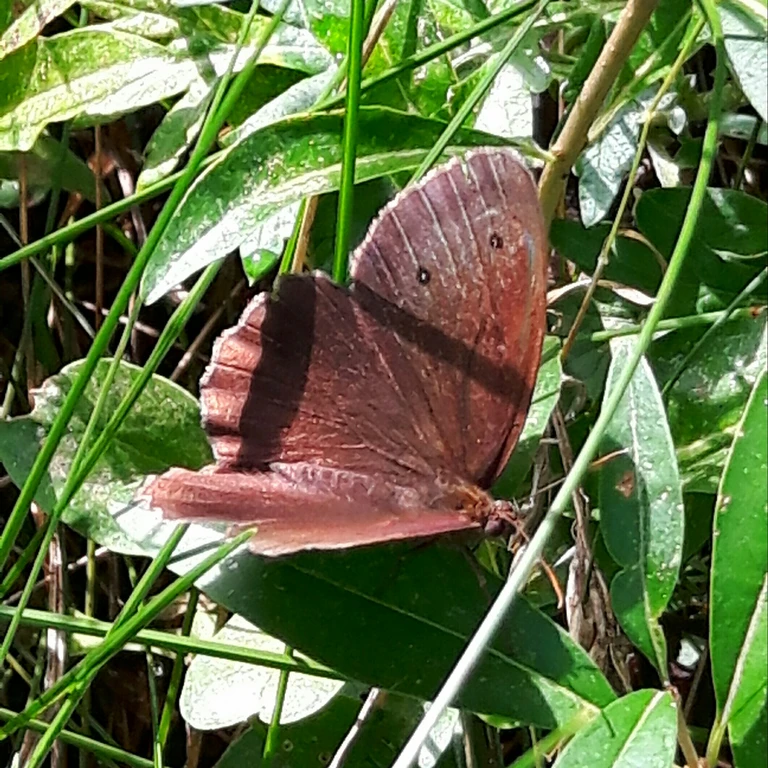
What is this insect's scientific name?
Minois dryas
